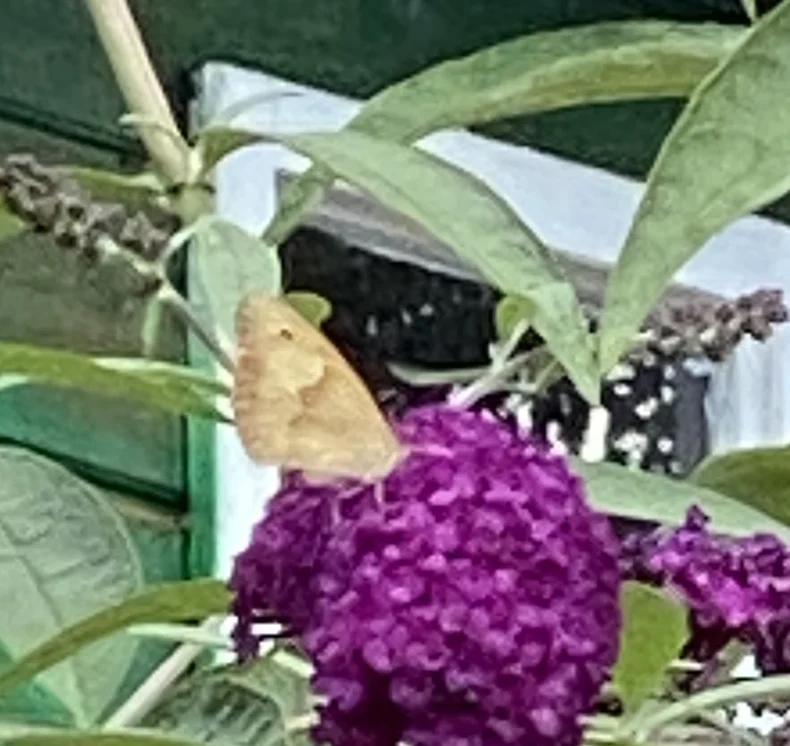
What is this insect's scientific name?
Maniola jurtina
